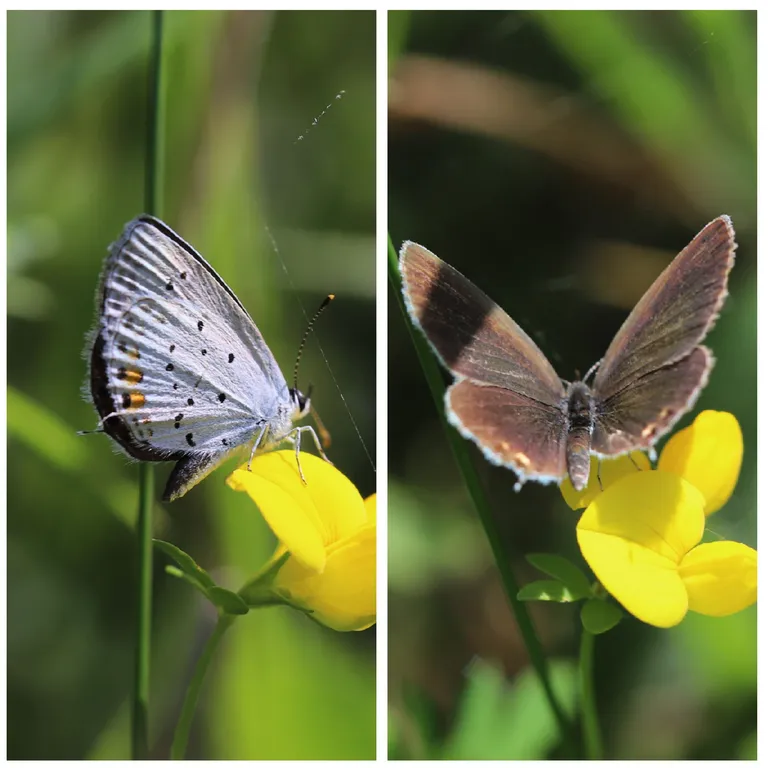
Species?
Cupido argiades (also Elkalyce argiades)
